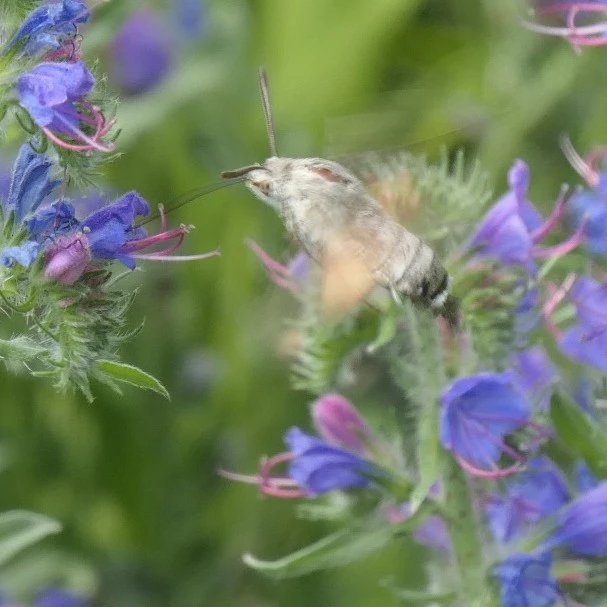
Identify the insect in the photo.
Macroglossum stellatarum
